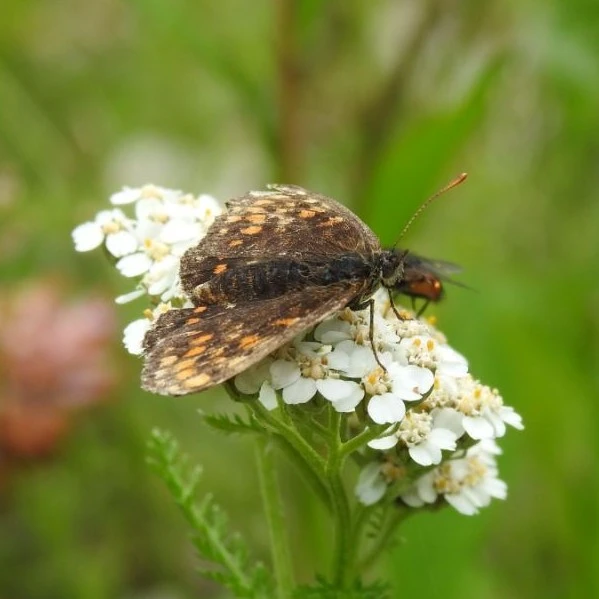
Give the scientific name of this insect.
Melitaea diamina
